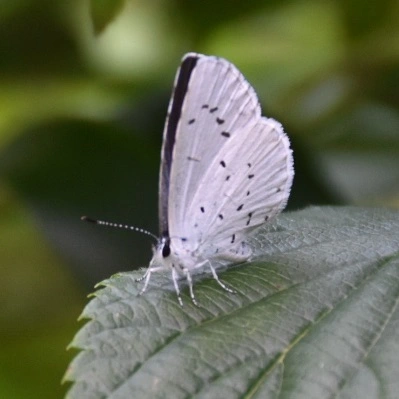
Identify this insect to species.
Celastrina argiolus
